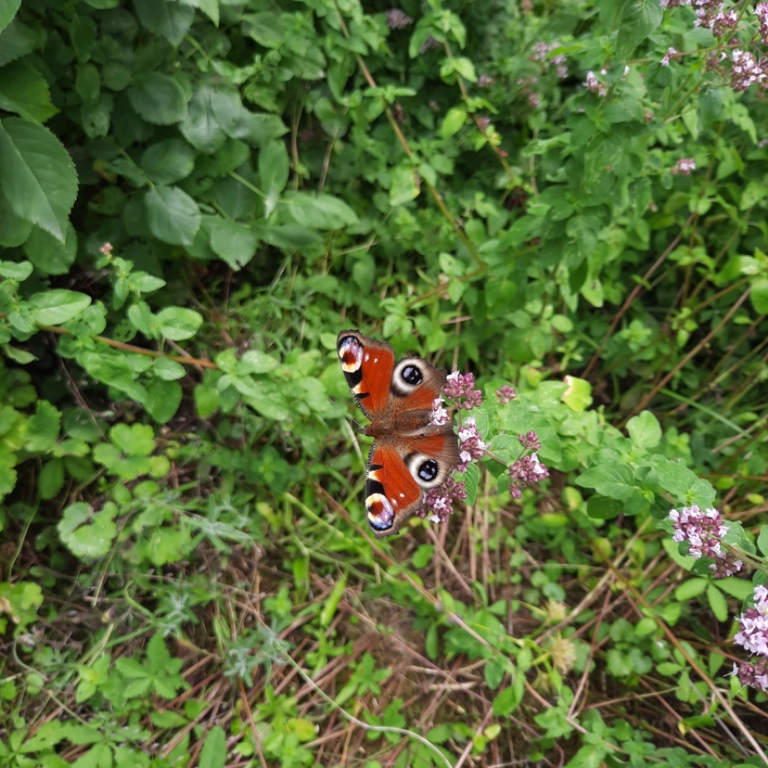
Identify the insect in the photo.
Aglais io
